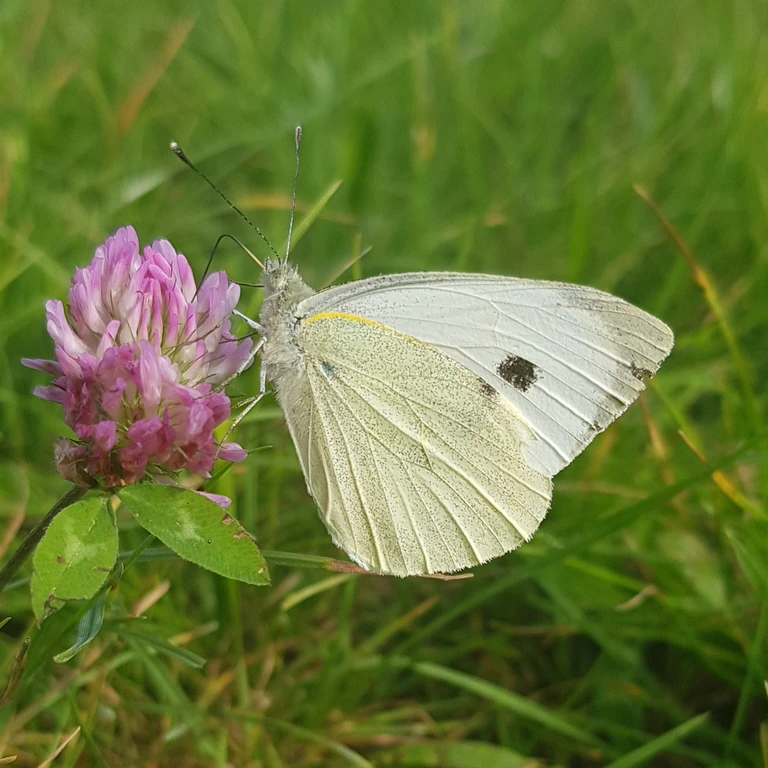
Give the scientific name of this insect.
Pieris brassicae
